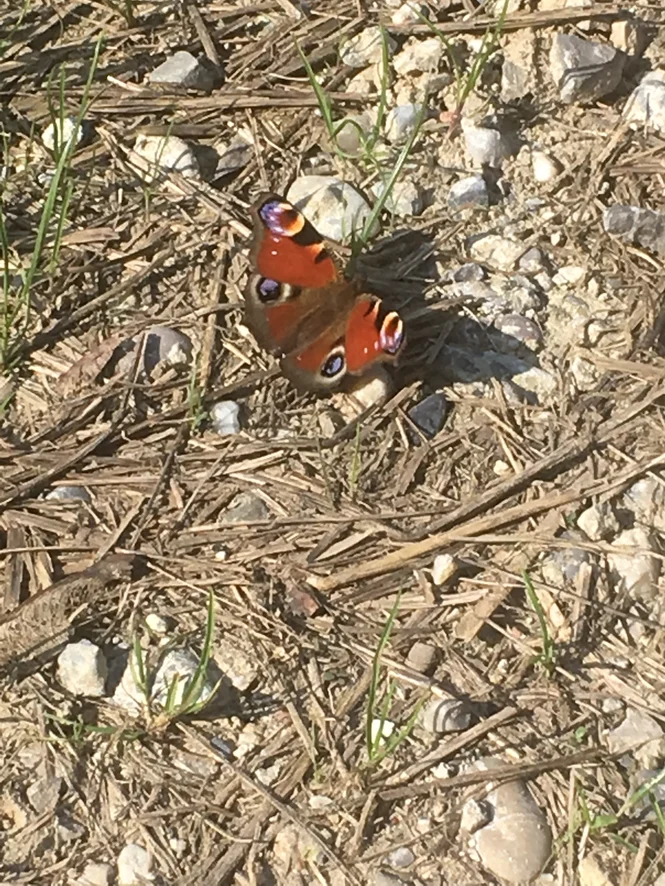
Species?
Aglais io
